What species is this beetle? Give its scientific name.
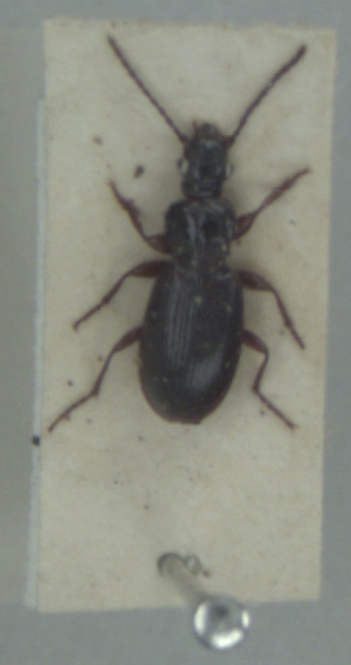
Patrobus assimilis
